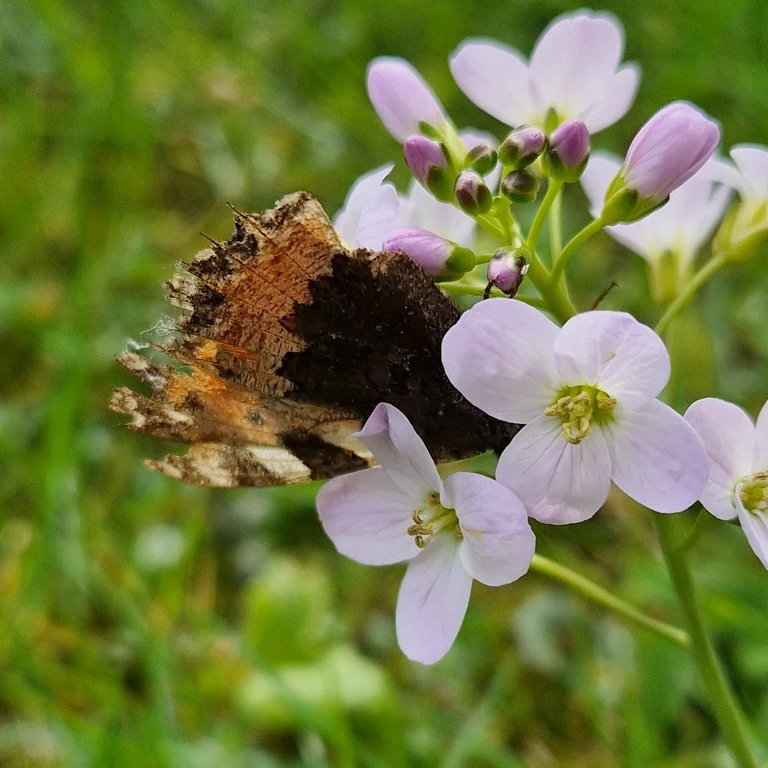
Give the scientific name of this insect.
Aglais urticae
